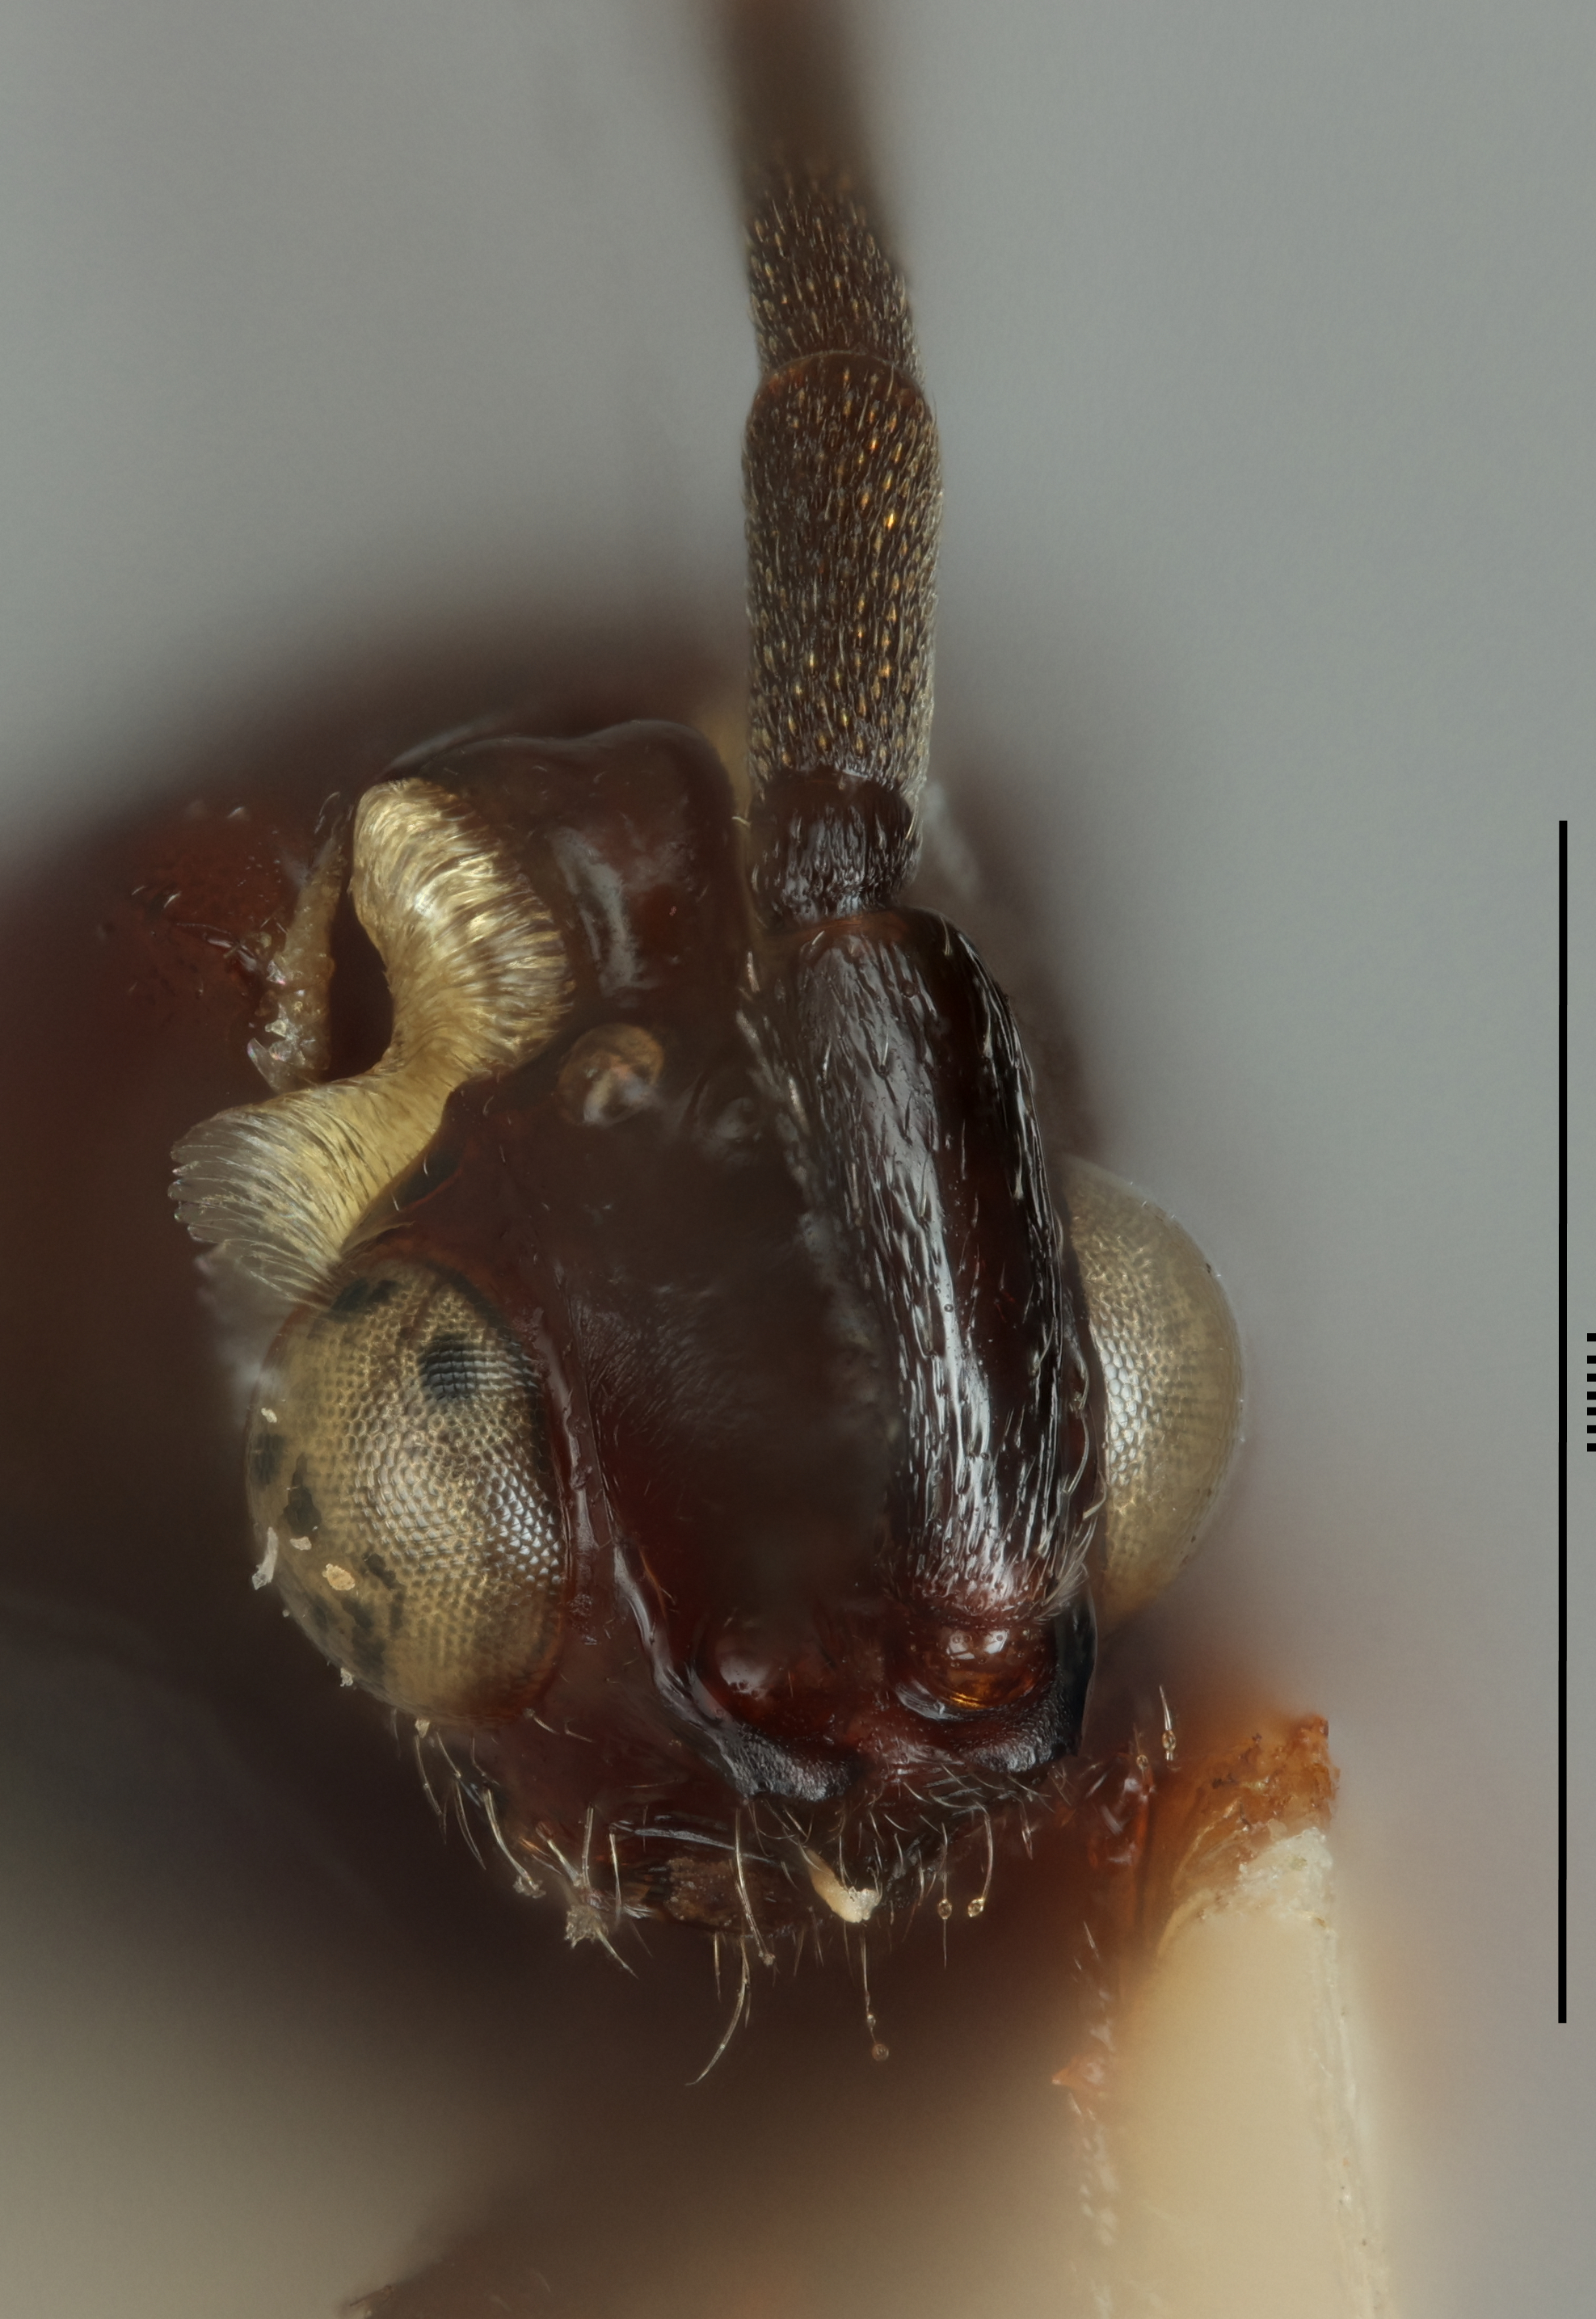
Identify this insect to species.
Loboscelidea nigra
